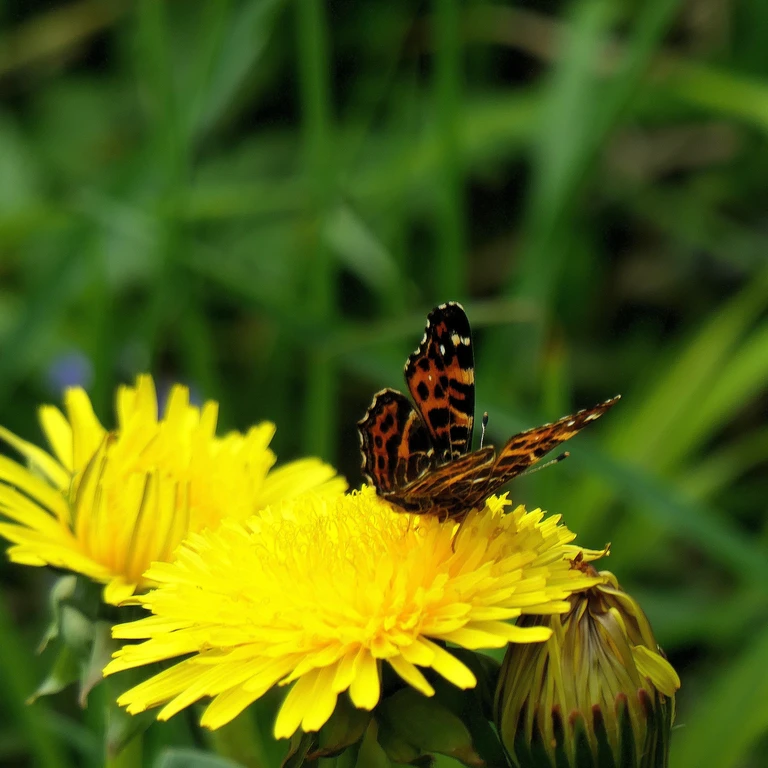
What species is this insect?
Araschnia levana
